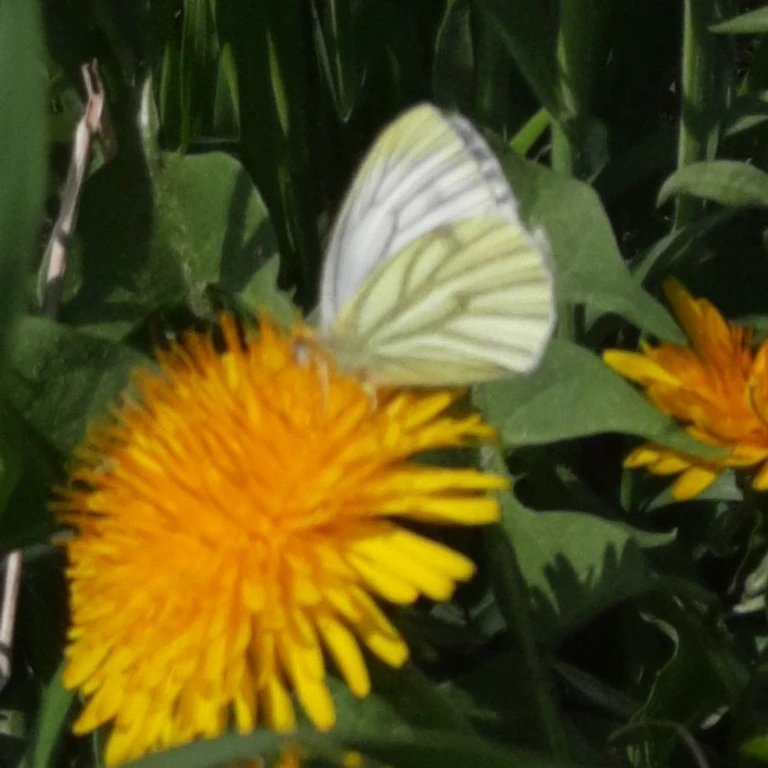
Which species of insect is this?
Pieris napi
